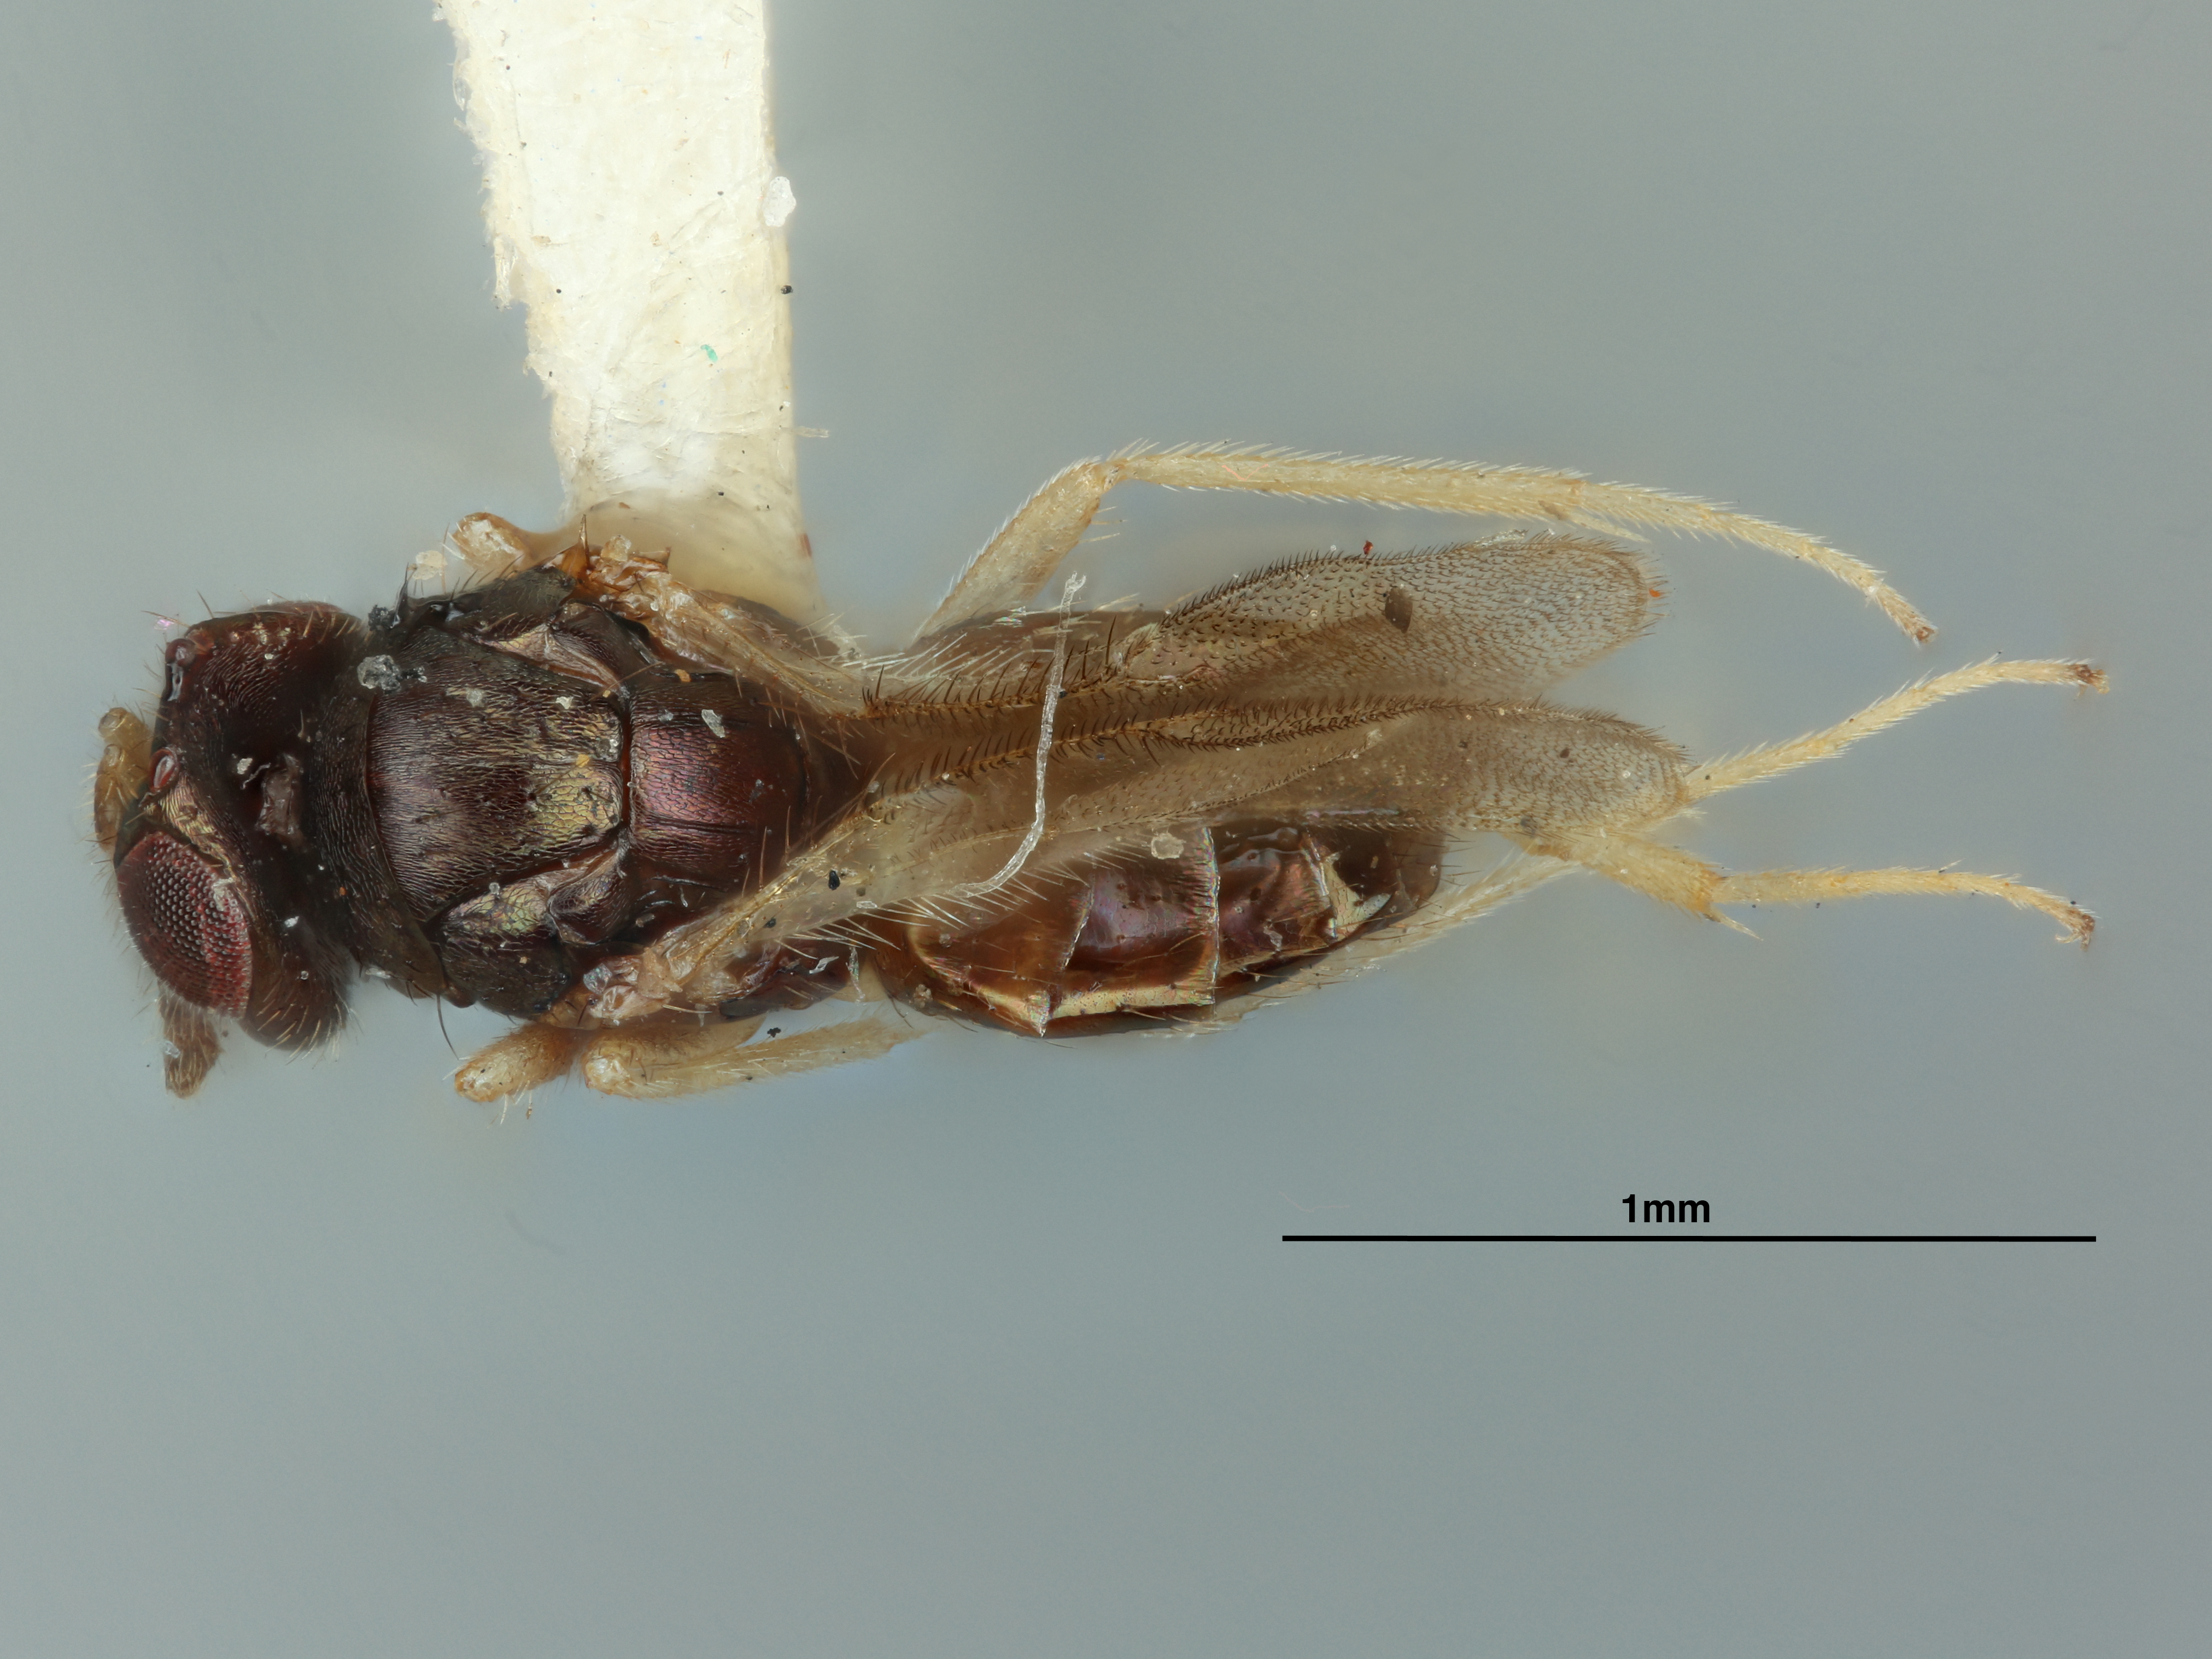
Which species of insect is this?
Tetrastichodes browni
